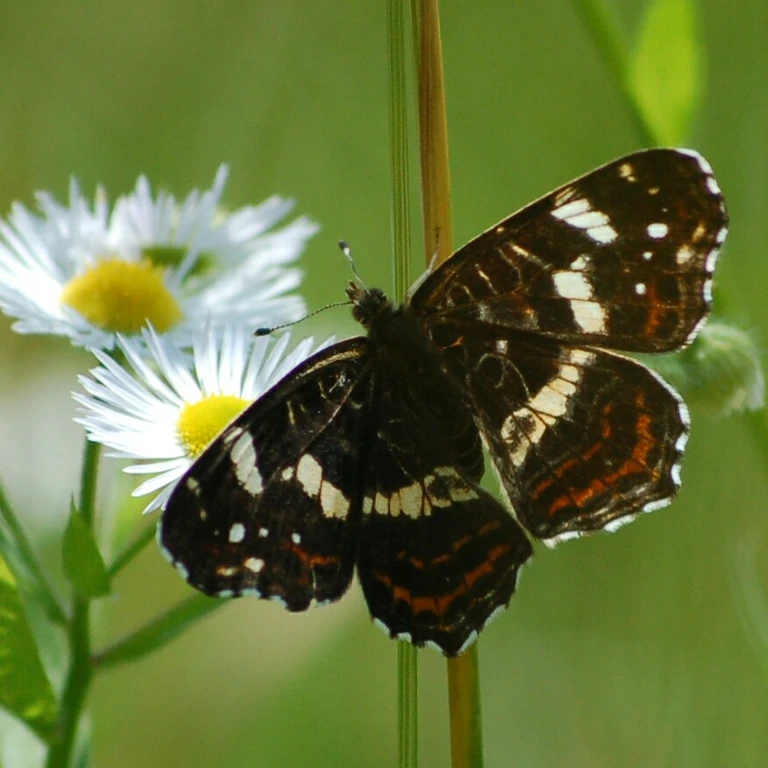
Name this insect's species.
Araschnia levana
